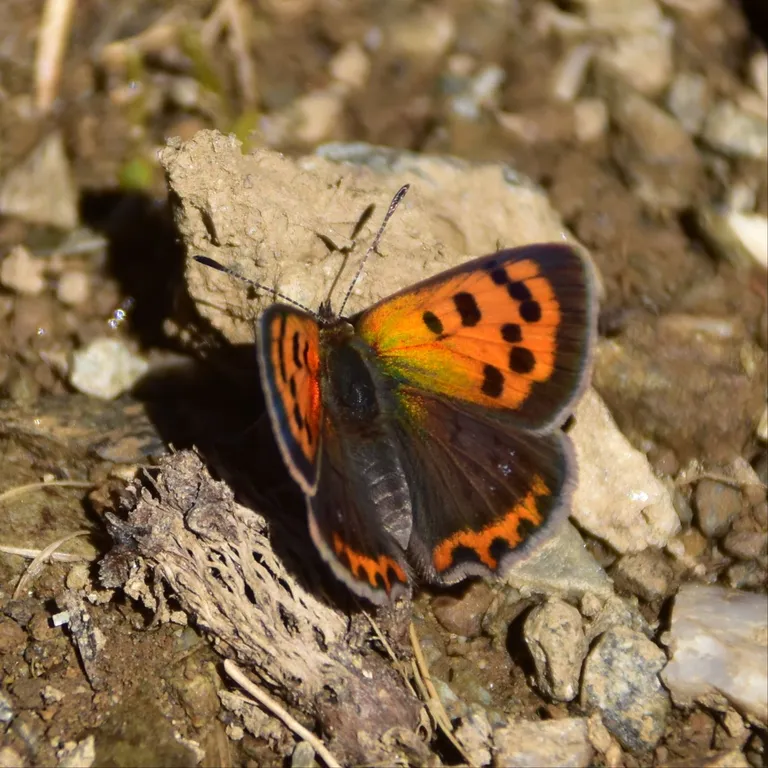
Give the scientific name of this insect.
Lycaena phlaeas
